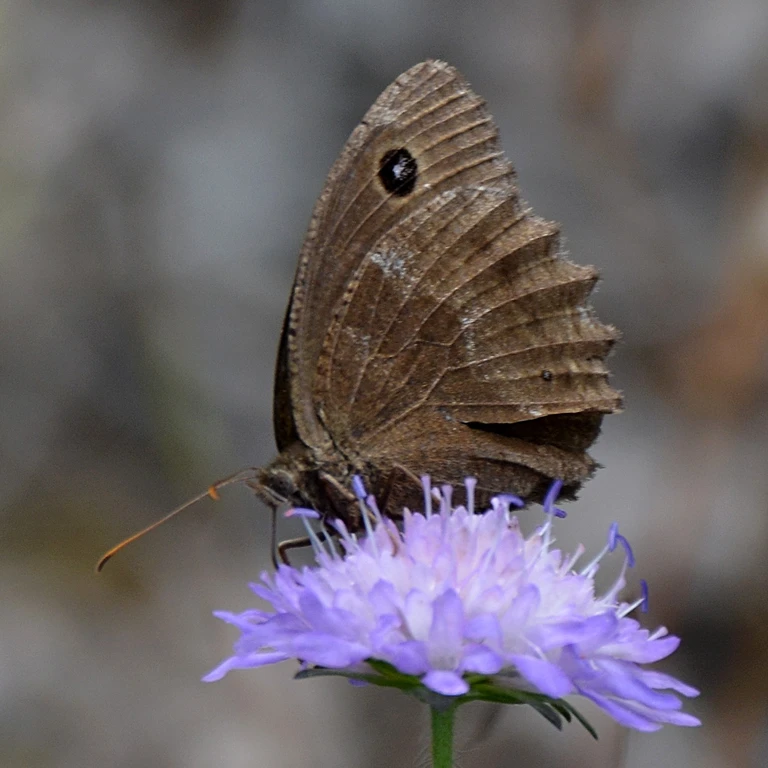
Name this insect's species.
Minois dryas
